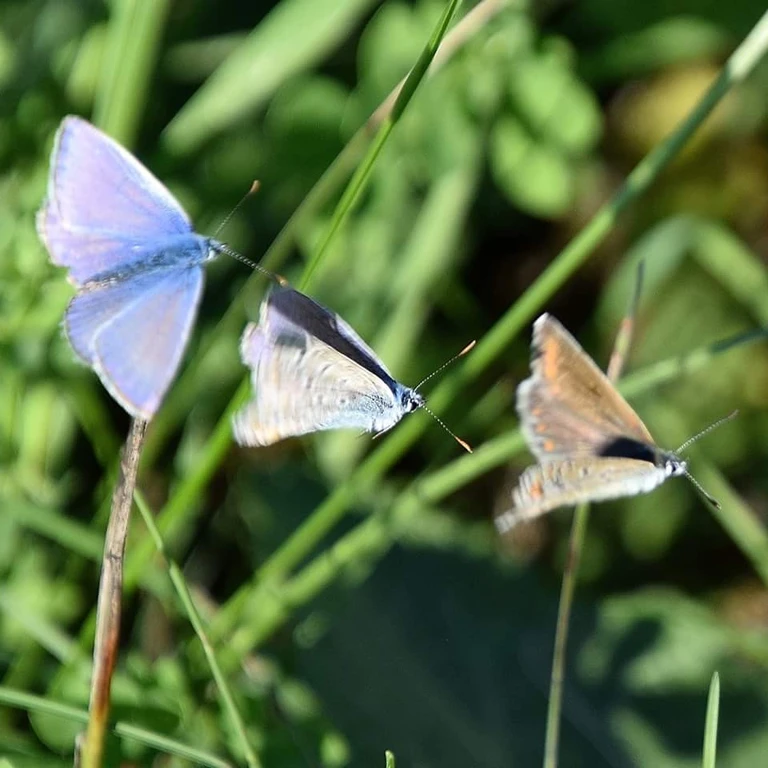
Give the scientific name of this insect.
Polyommatus icarus
